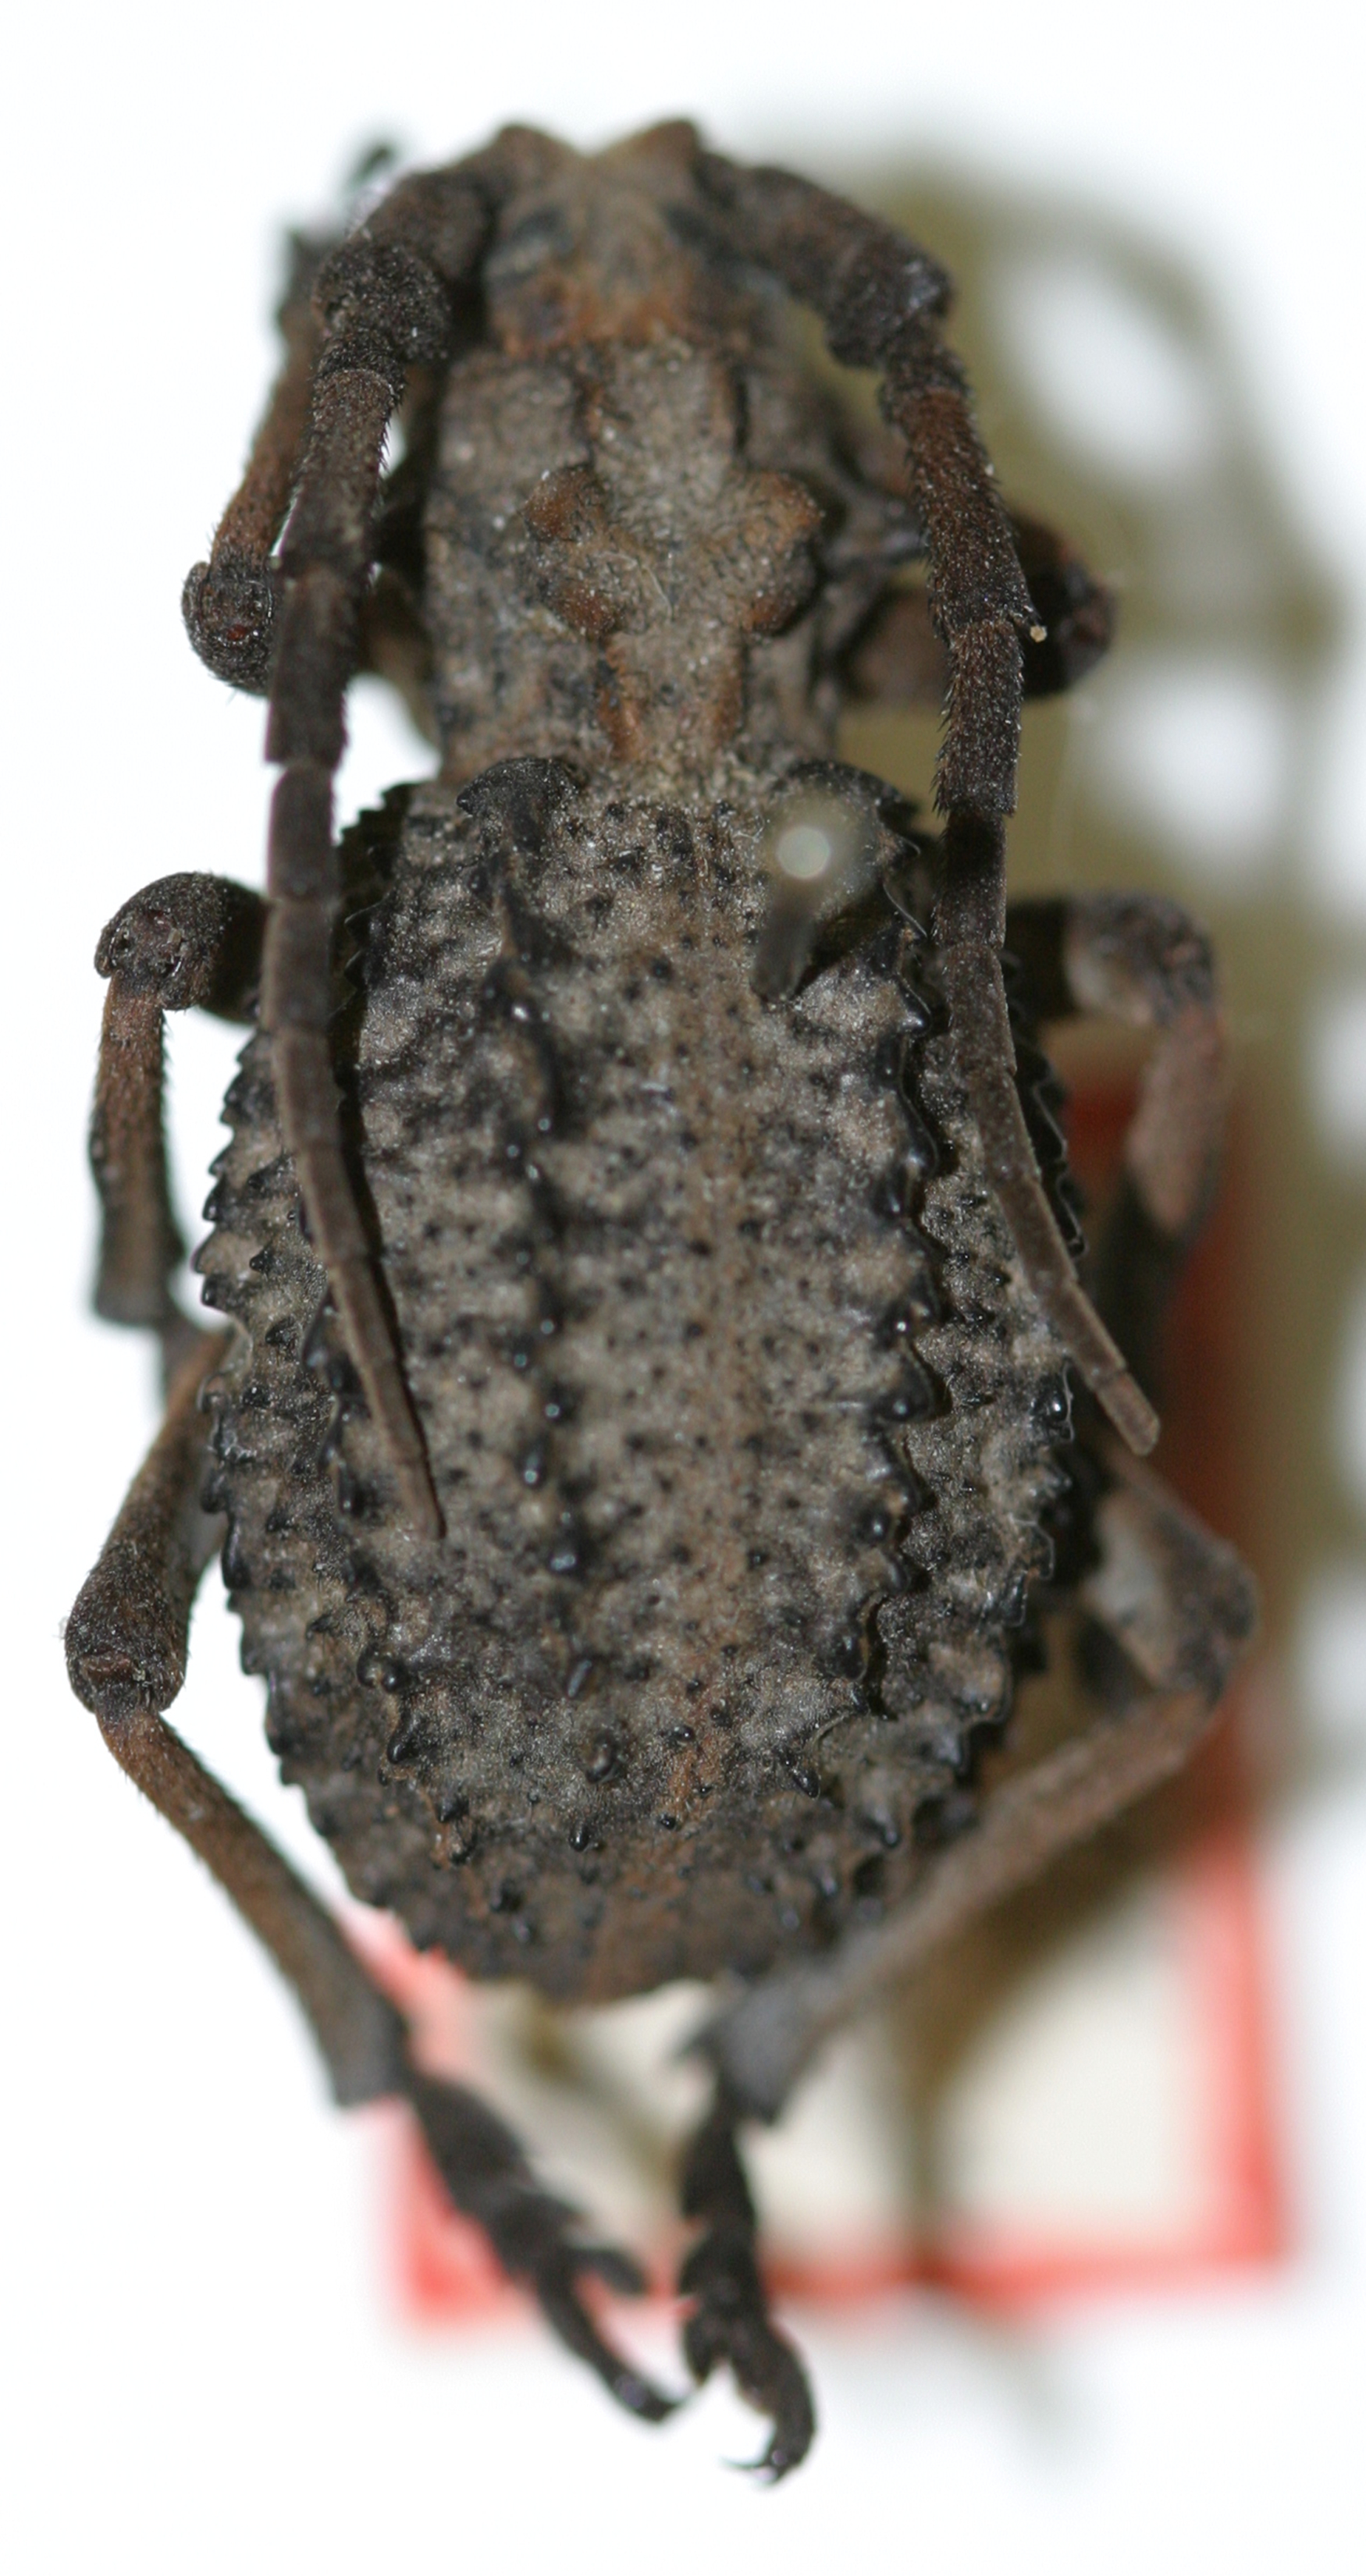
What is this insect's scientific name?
Phantasis zorgoides
